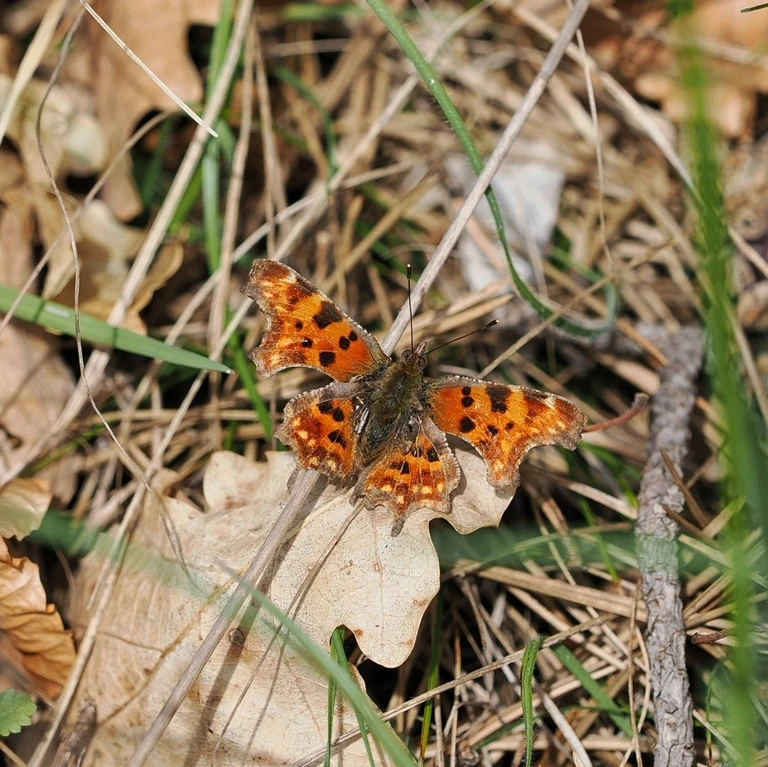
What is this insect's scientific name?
Polygonia c-album
